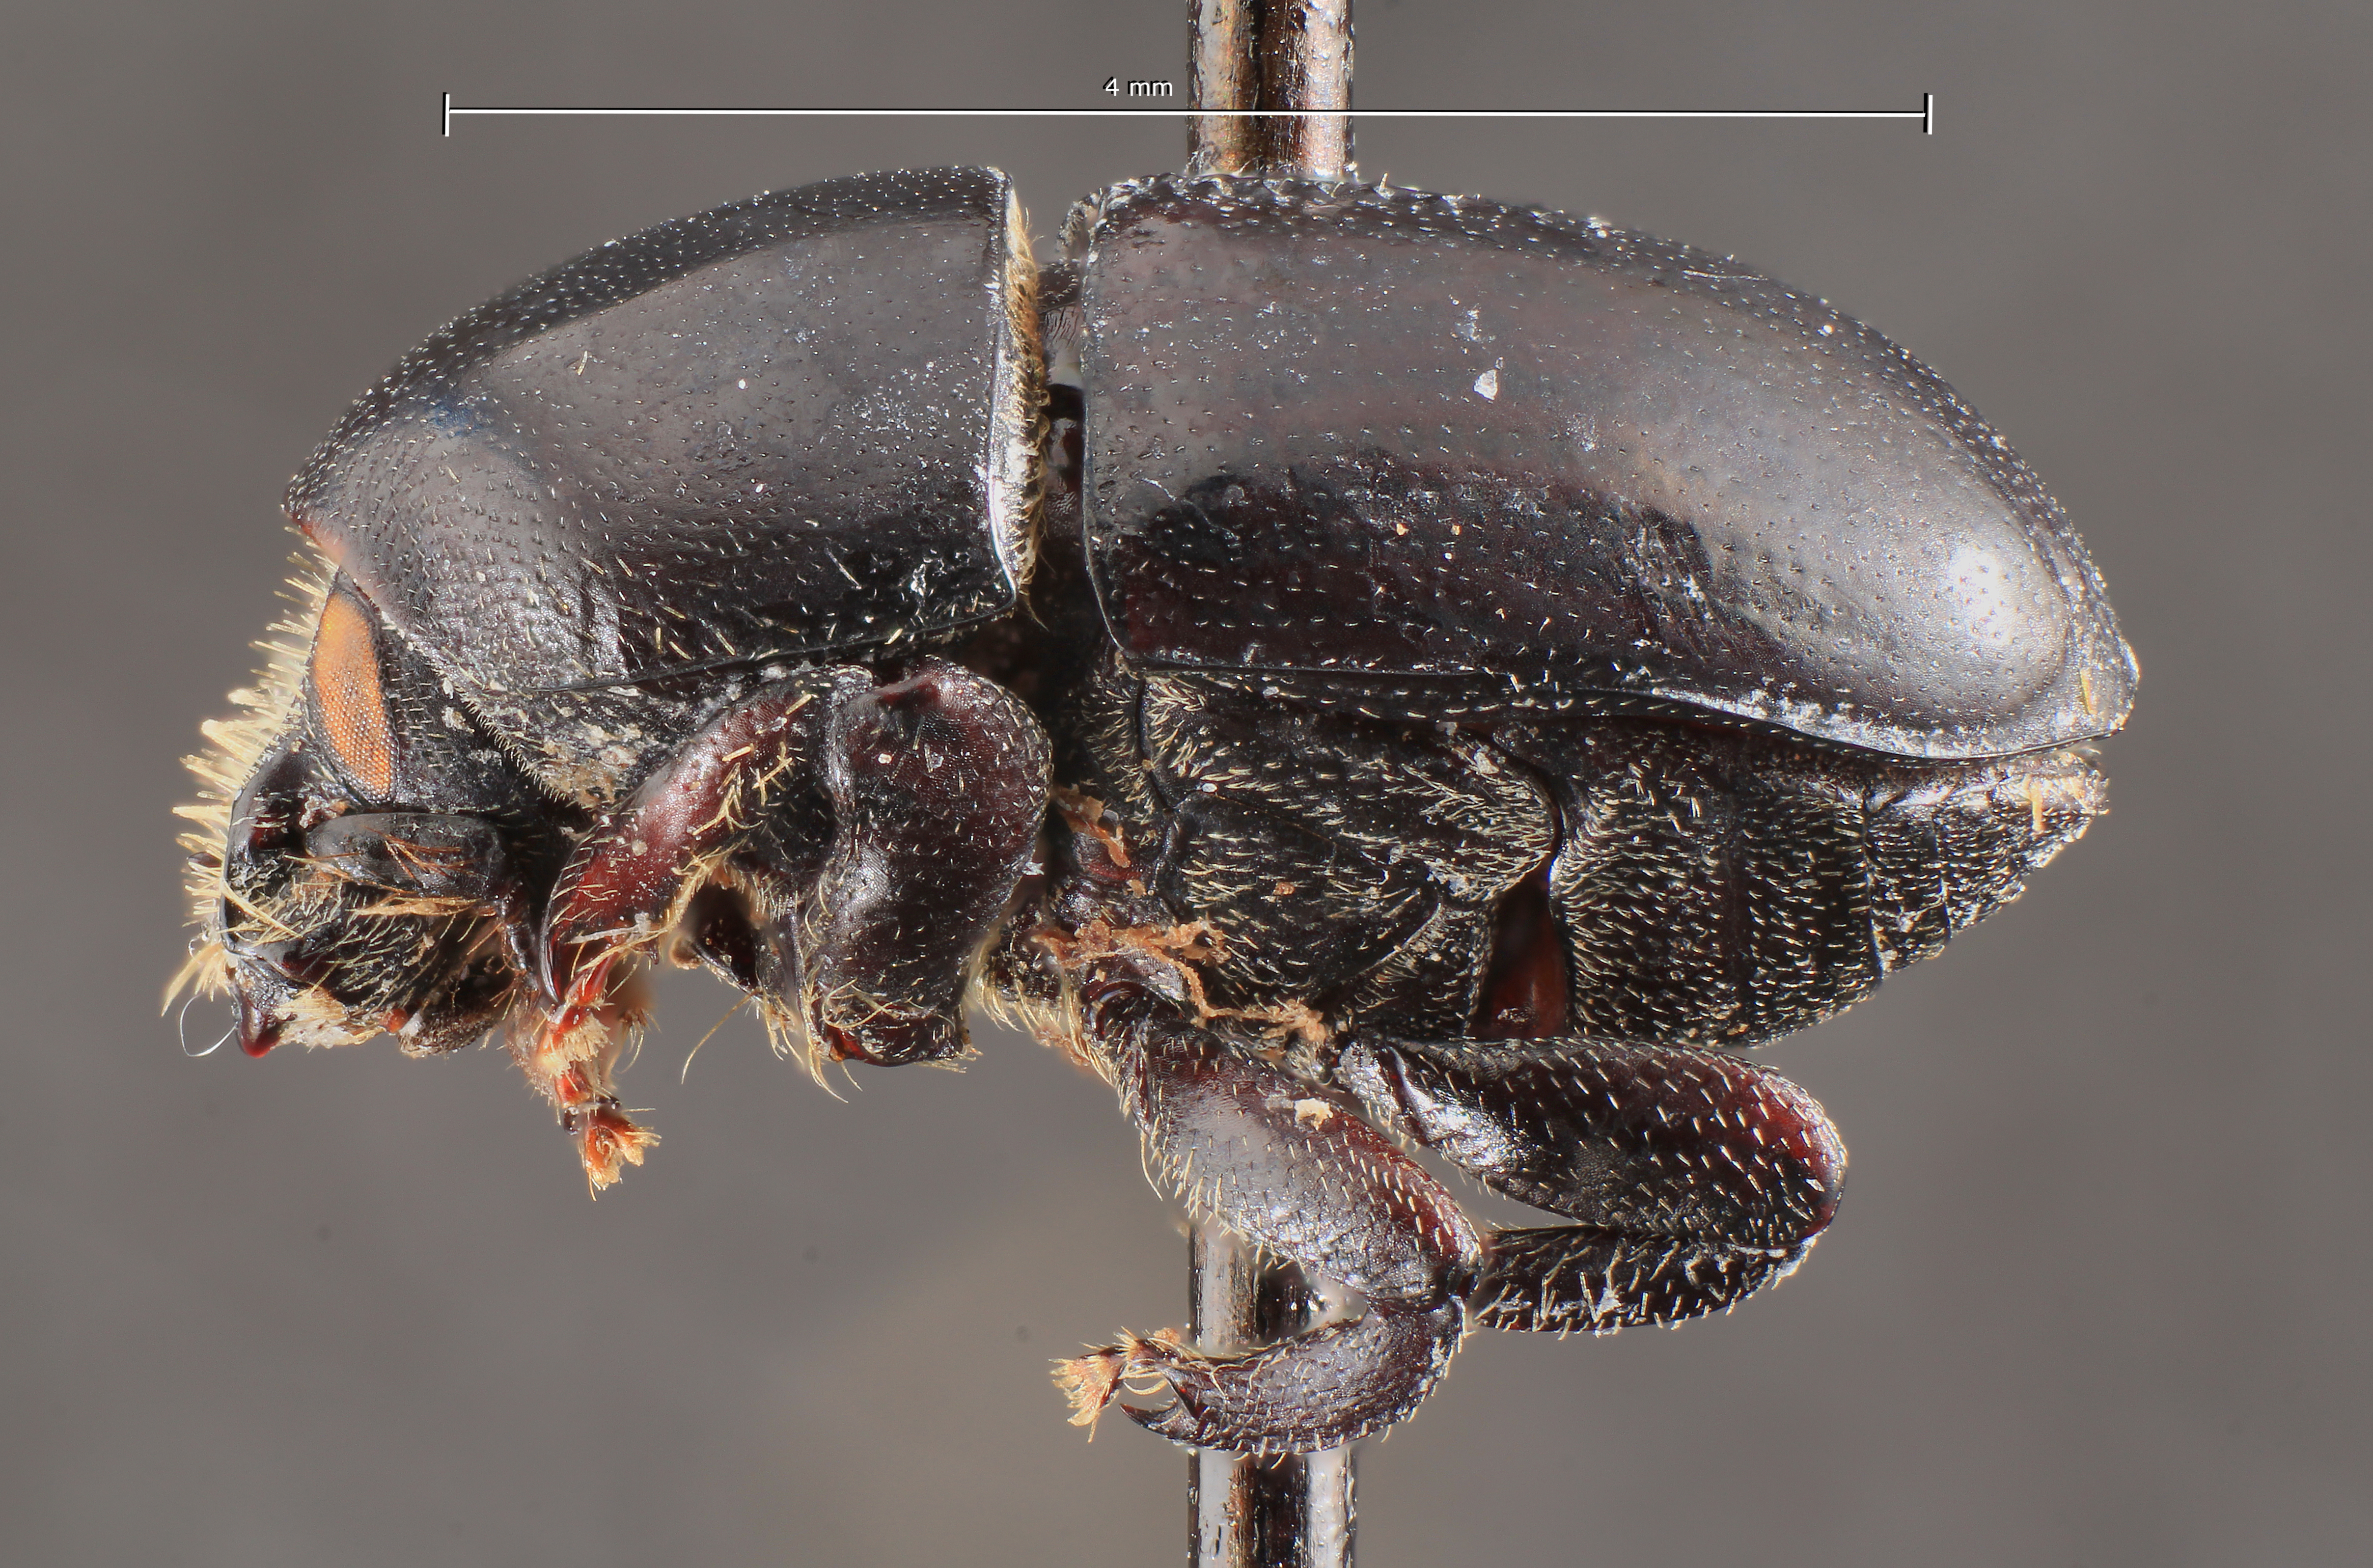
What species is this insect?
Camptocerus distinctus
